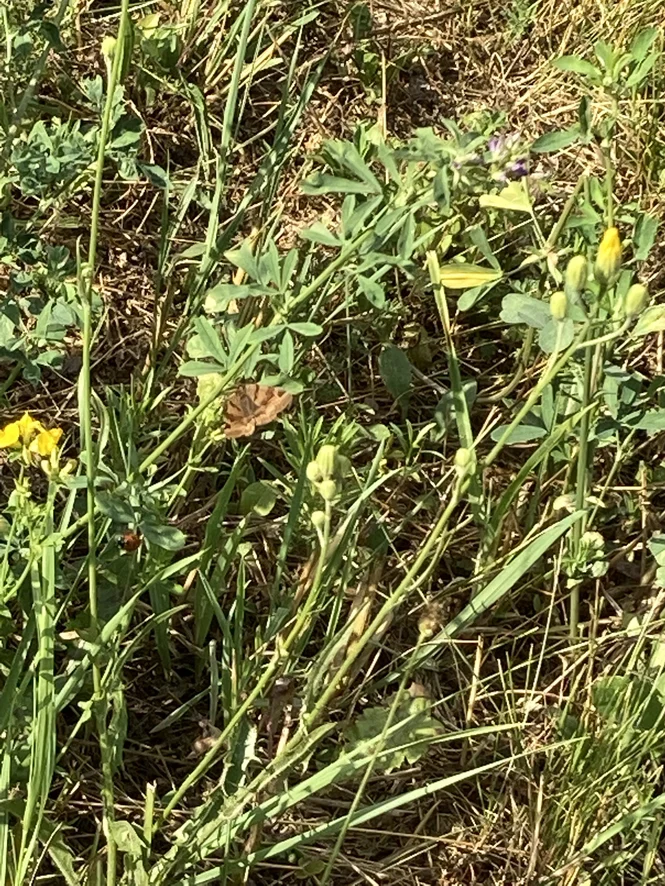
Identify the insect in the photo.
Euclidia glyphica
